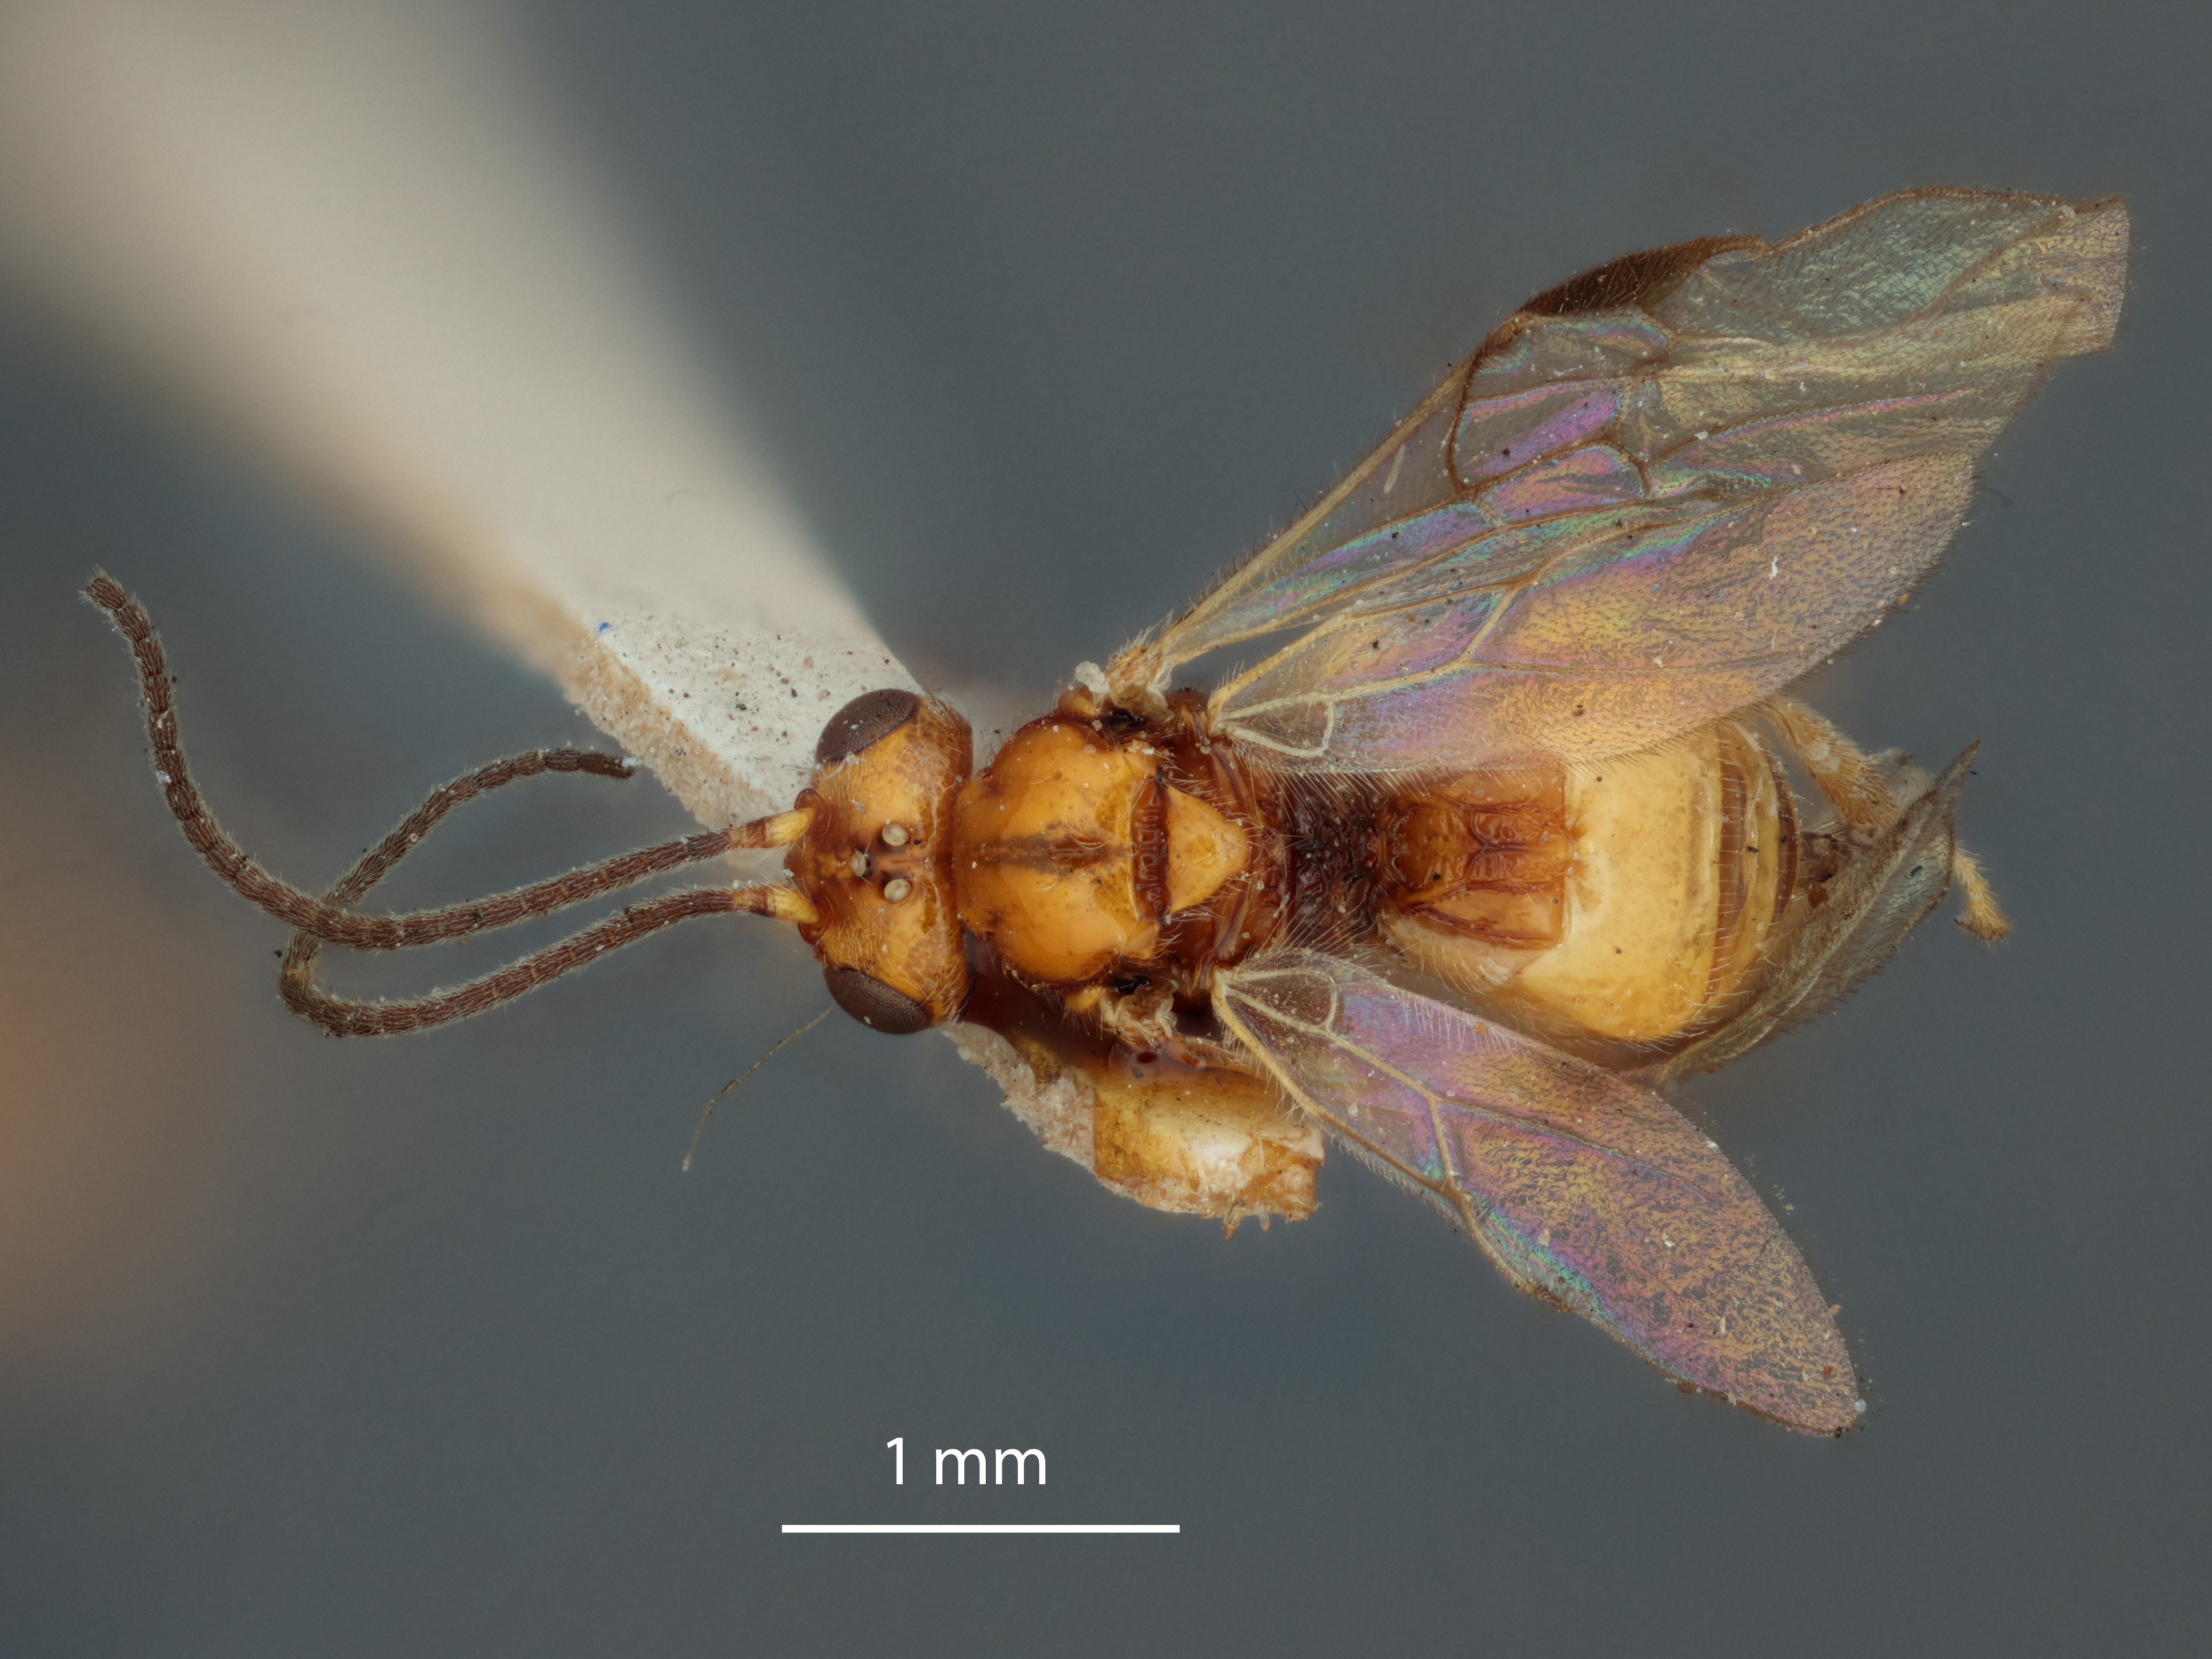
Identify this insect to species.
Opius canaliculatus
